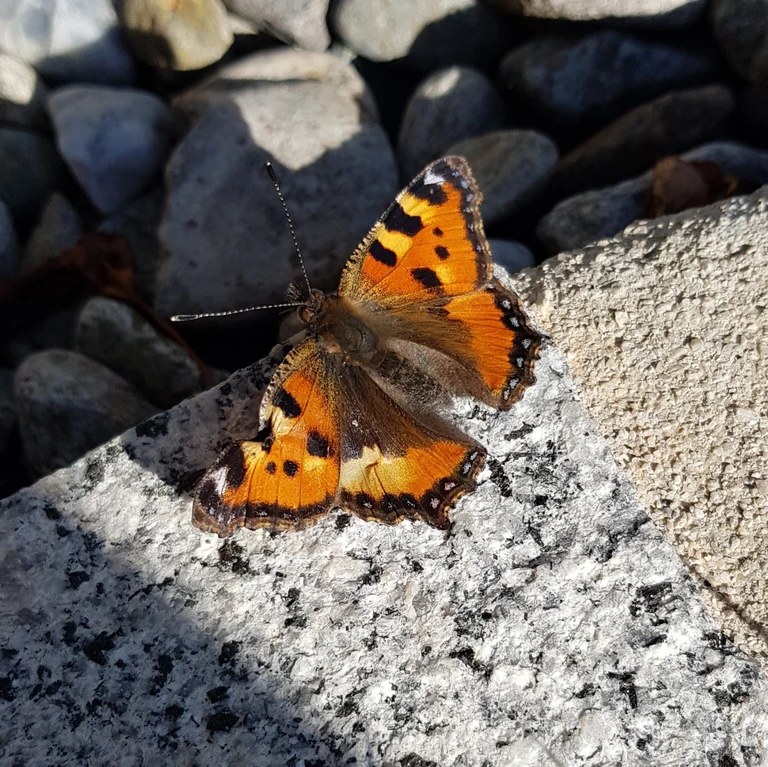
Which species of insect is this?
Aglais urticae
